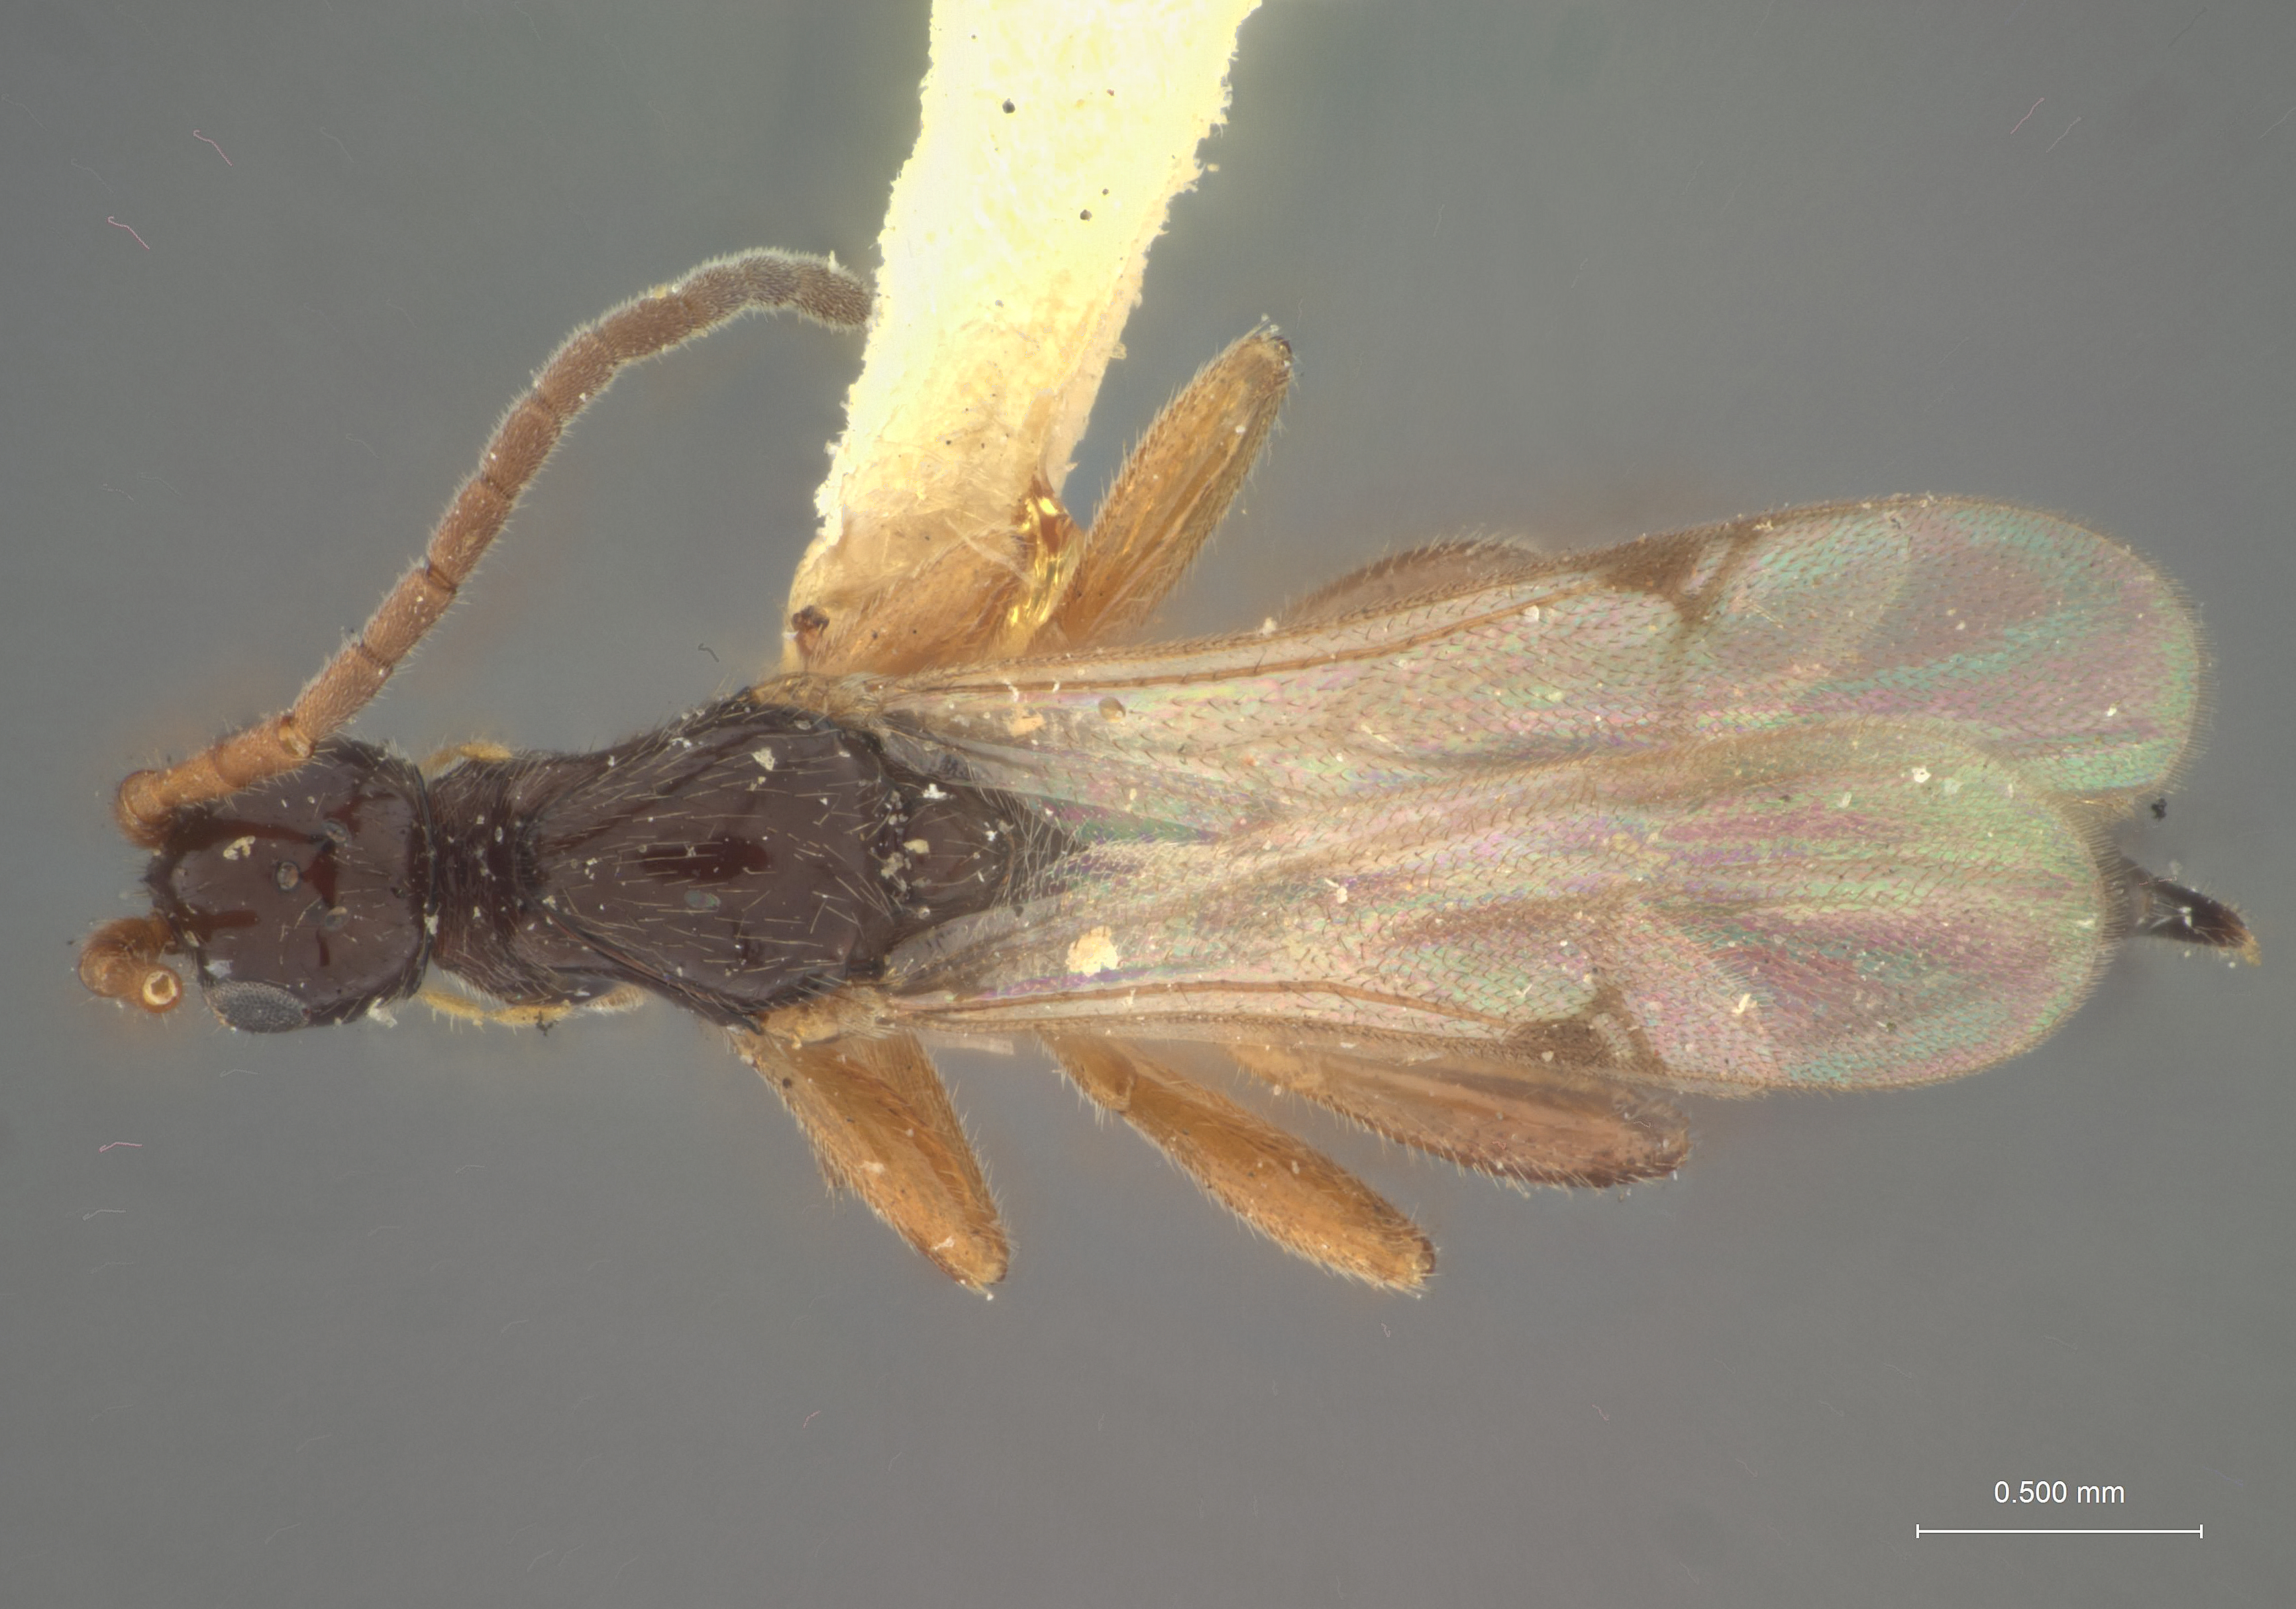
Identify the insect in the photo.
Proctotrypes simulans
